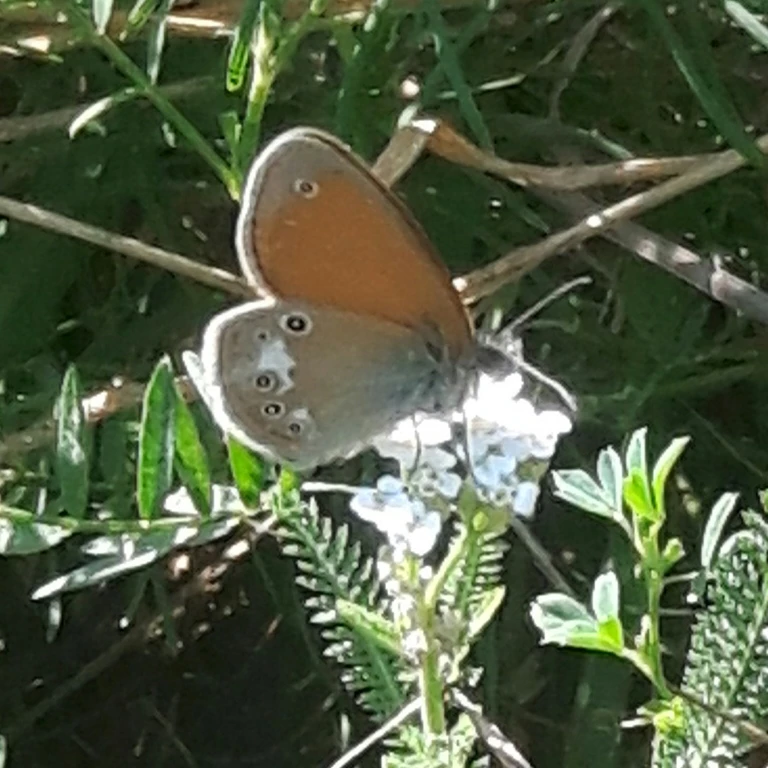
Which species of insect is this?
Coenonympha glycerion (also Coenonympha iphis)
